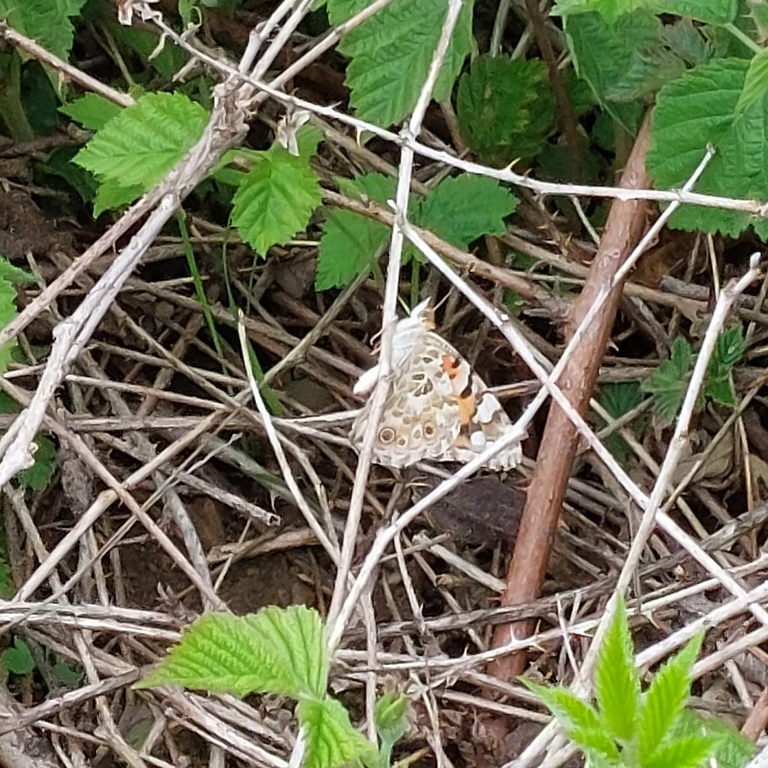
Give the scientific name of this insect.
Vanessa cardui
